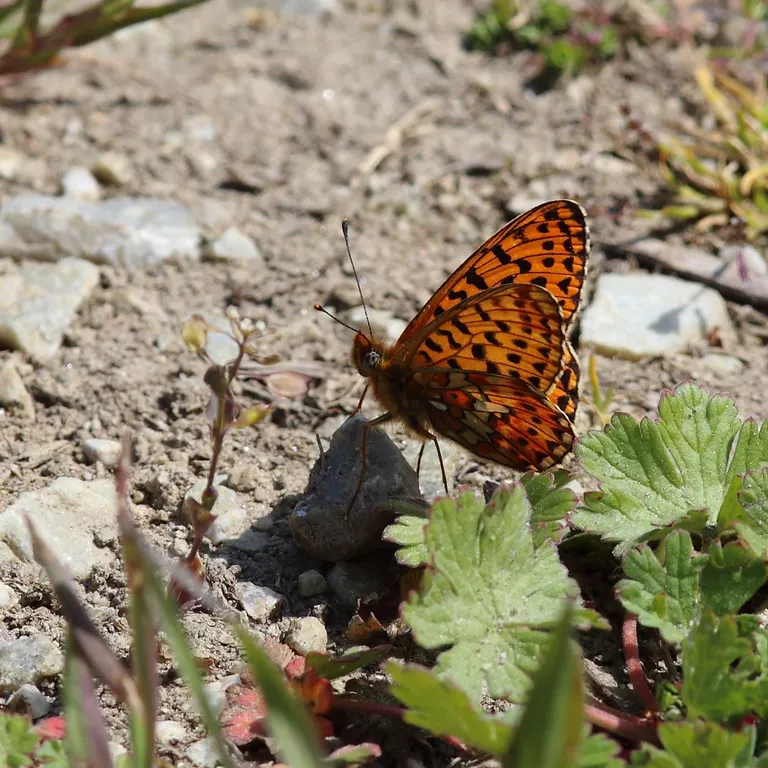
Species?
Boloria euphrosyne (also Clossiana euphrosyne)
